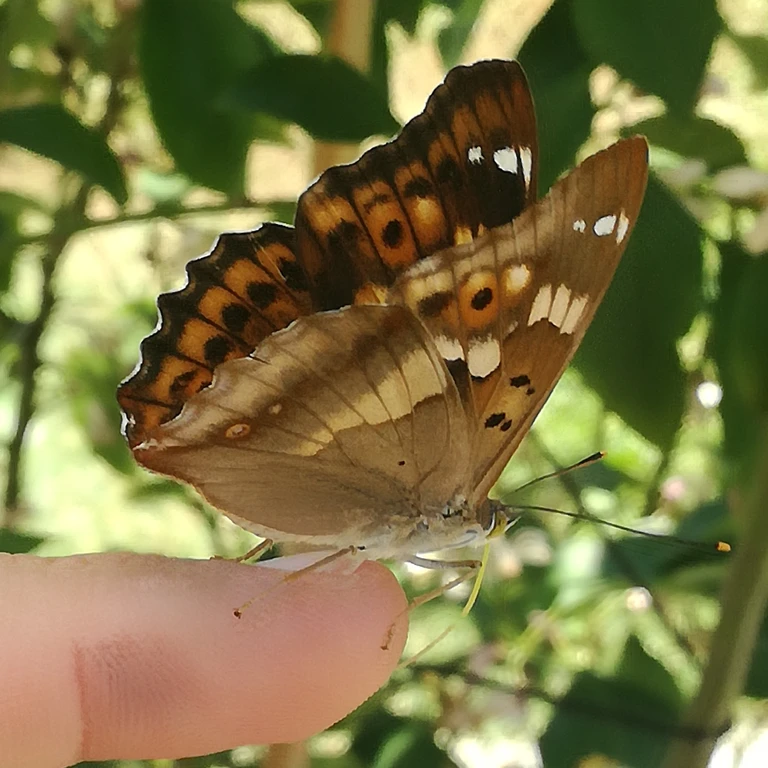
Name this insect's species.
Apatura ilia
